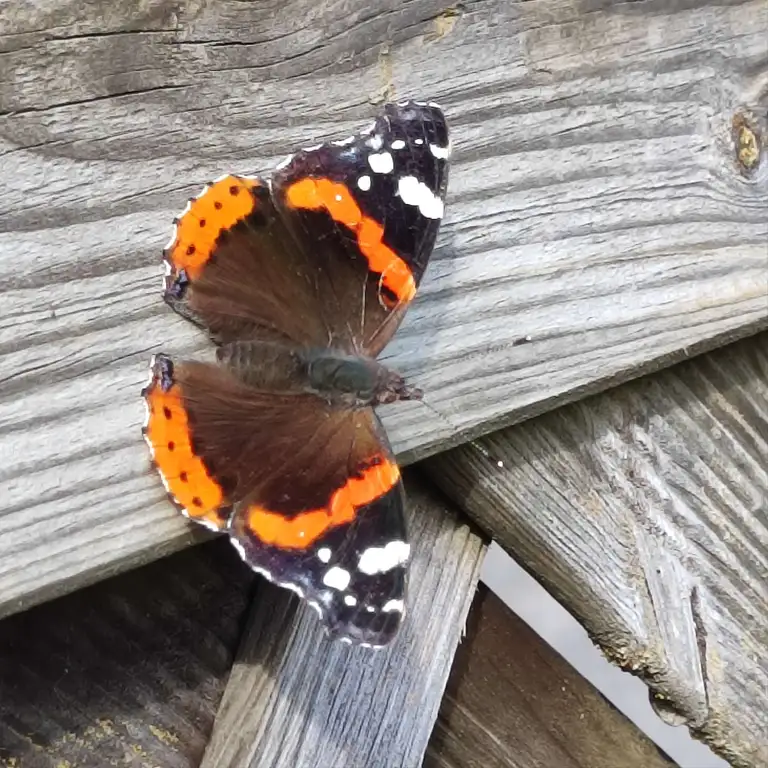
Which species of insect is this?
Vanessa atalanta
